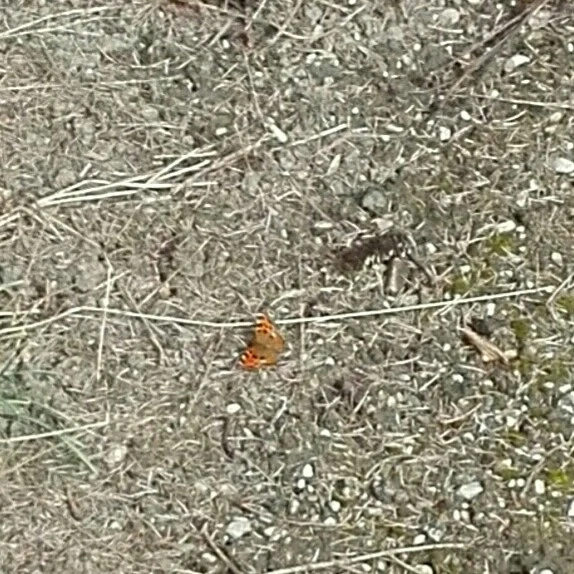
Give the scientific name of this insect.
Nymphalis polychloros
